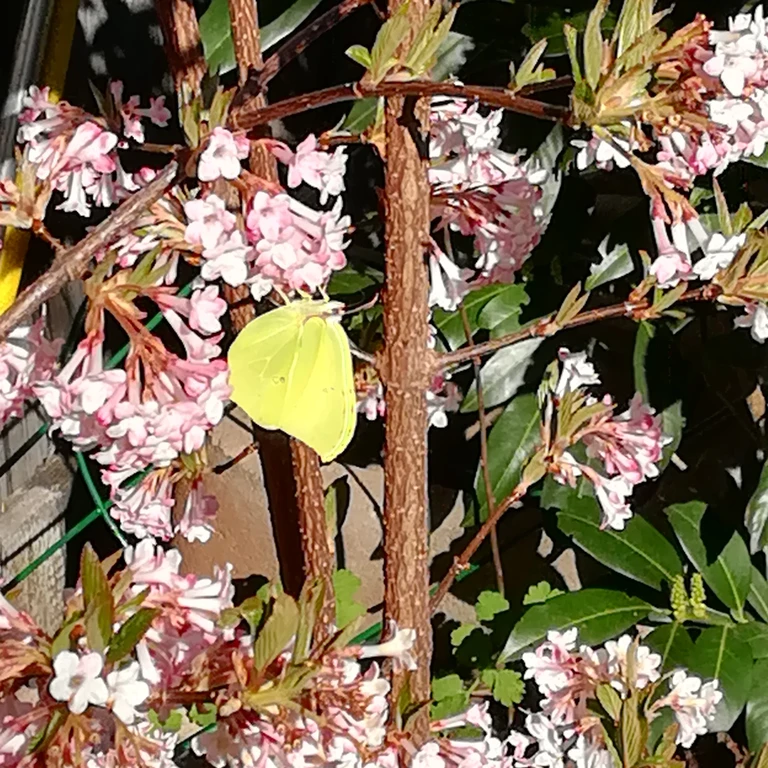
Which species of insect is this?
Gonepteryx rhamni
